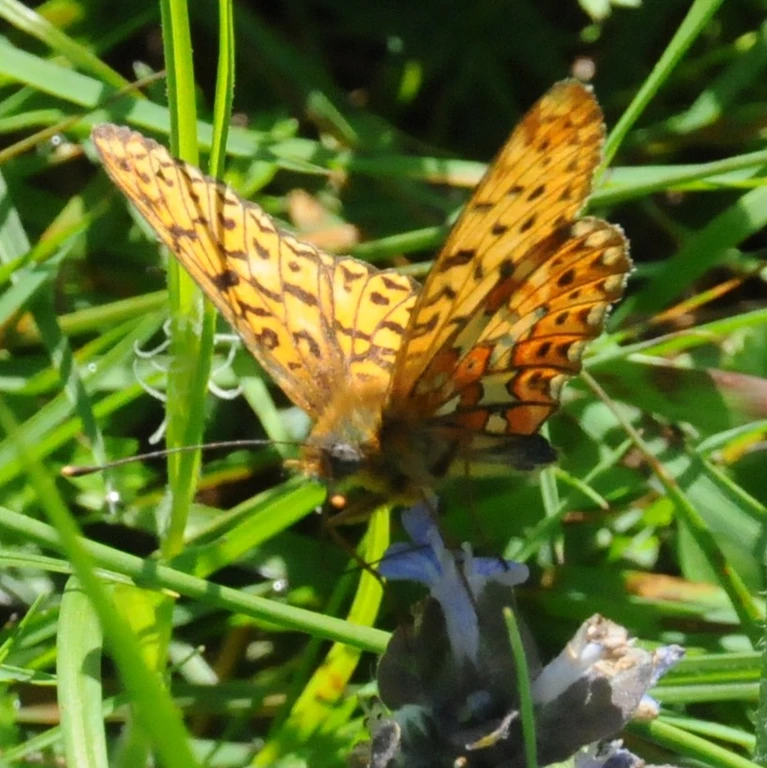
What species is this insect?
Boloria euphrosyne (also Clossiana euphrosyne)
